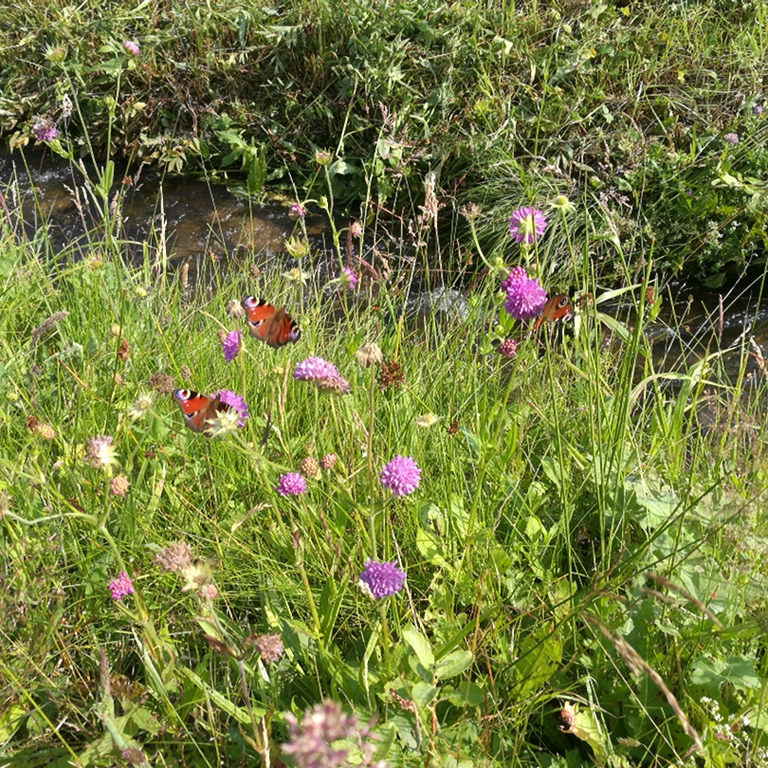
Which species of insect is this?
Aglais io
